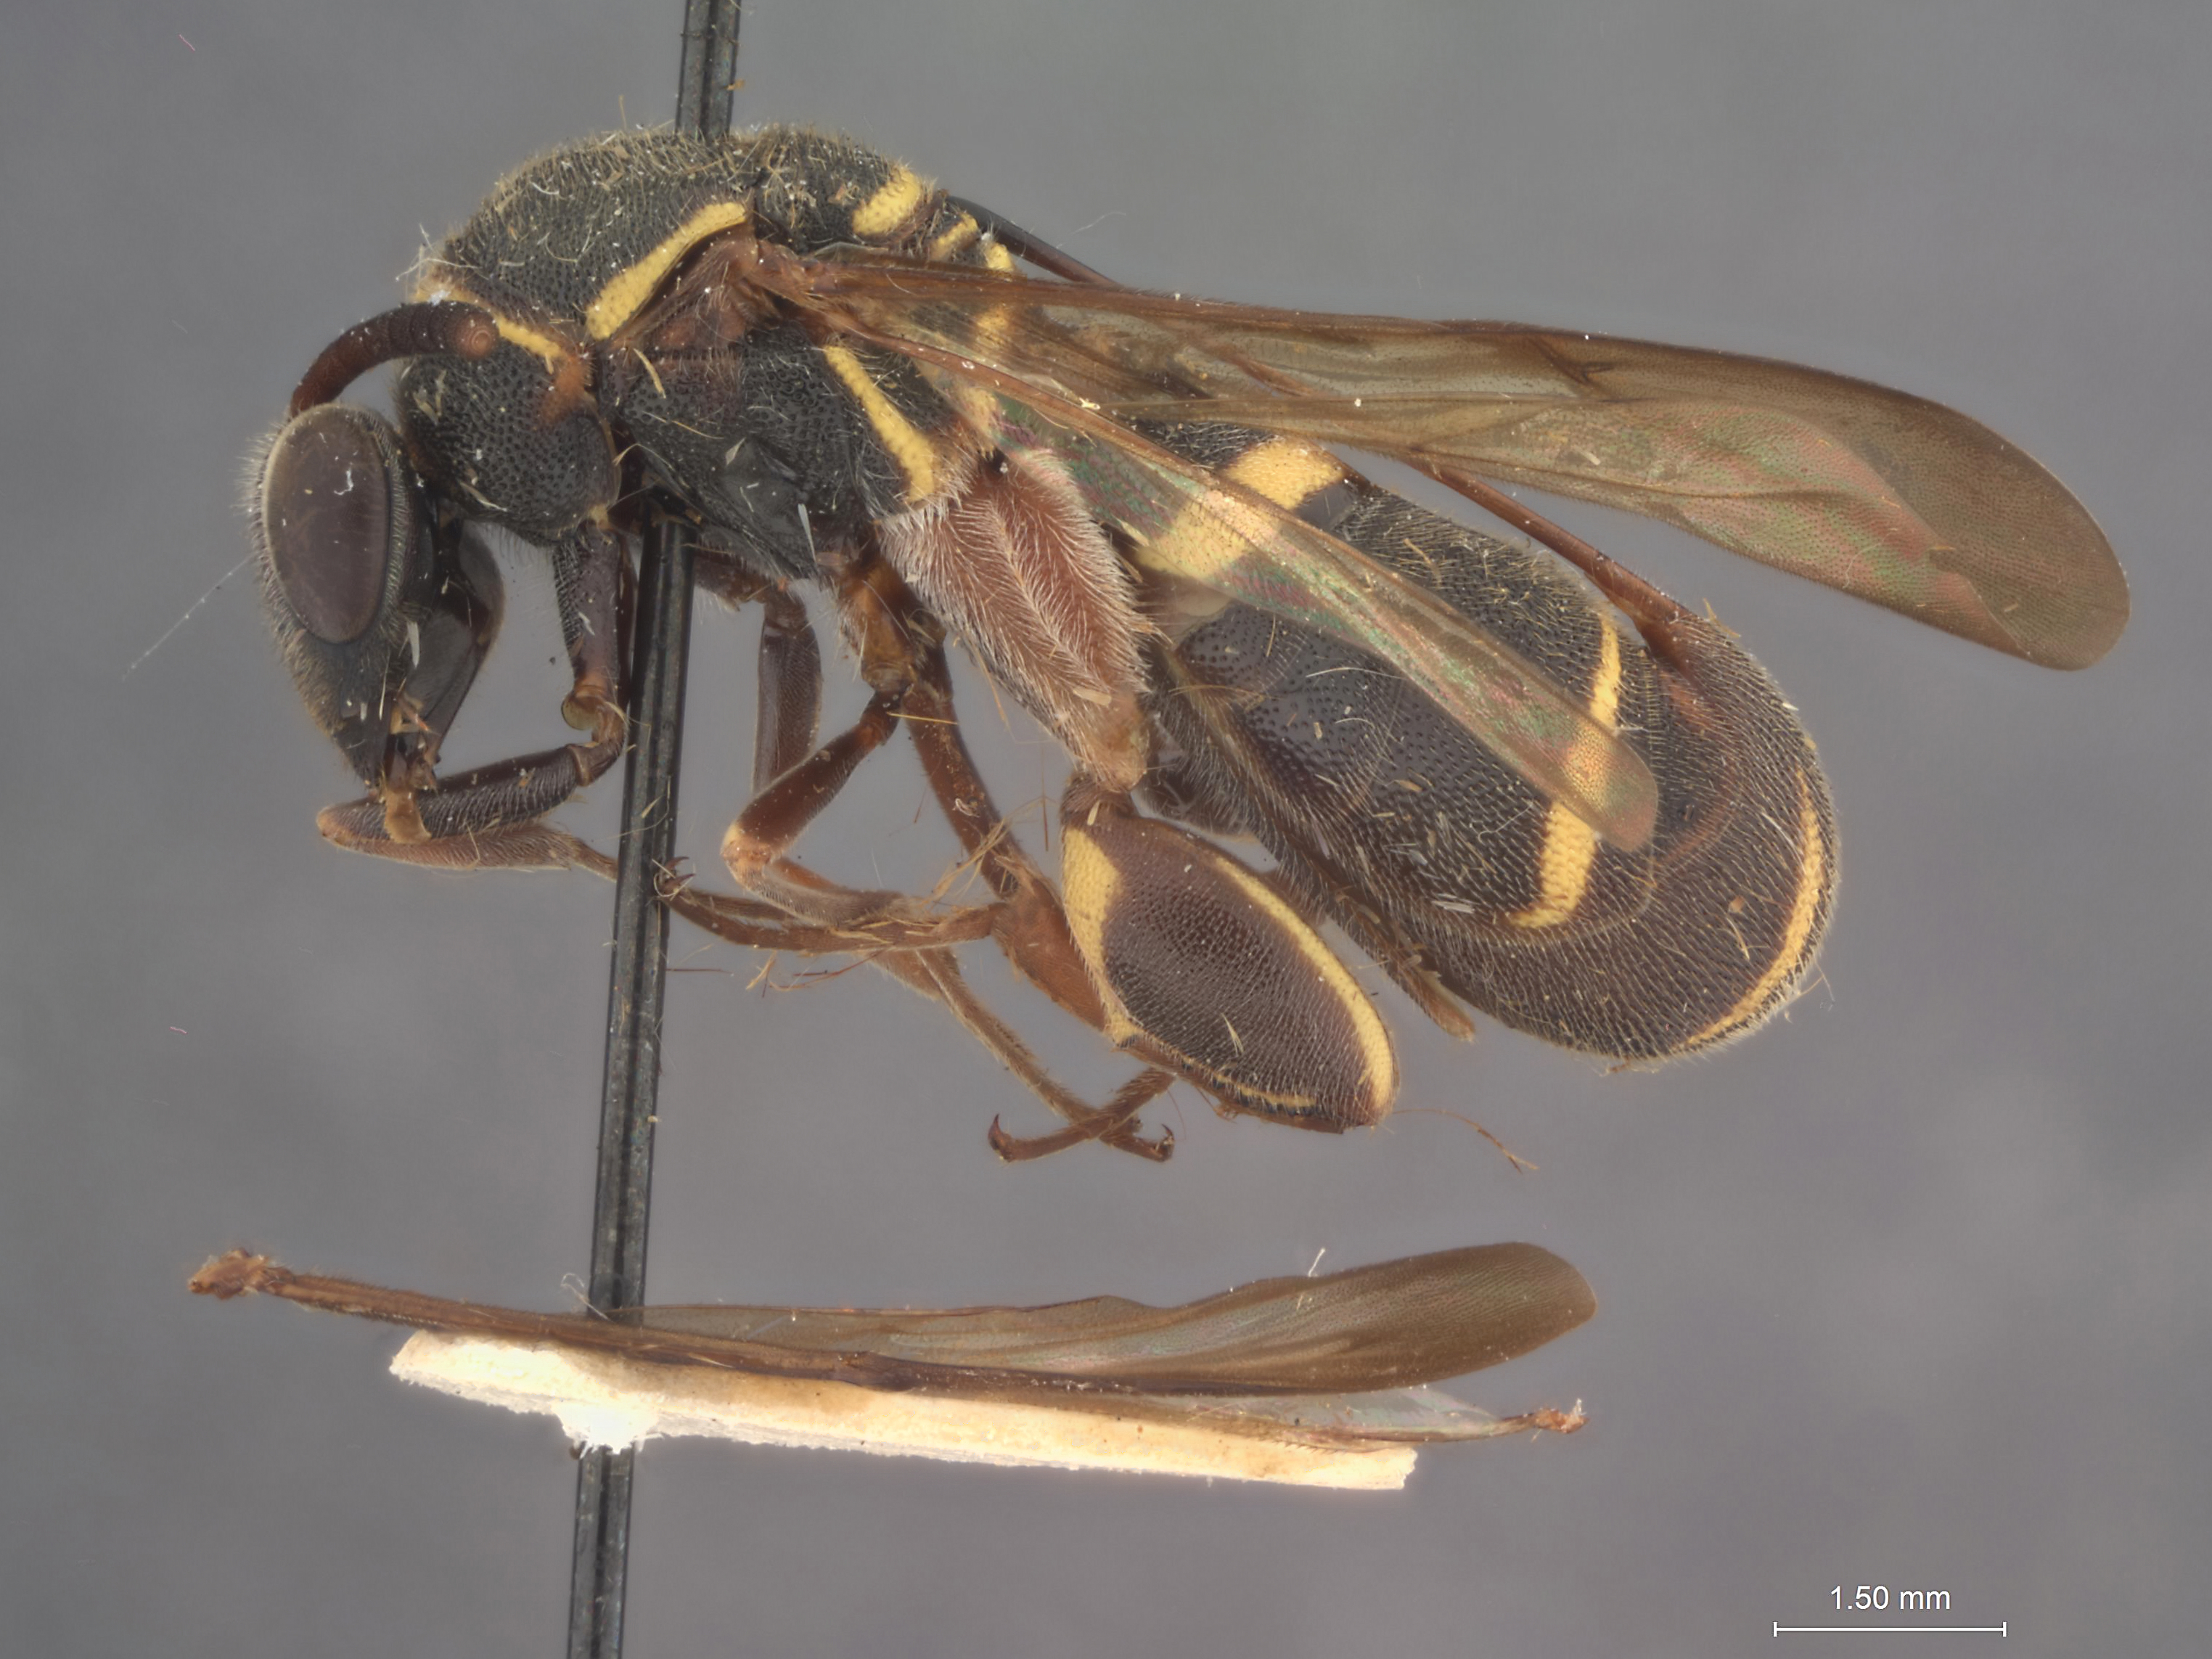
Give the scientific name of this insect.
Leucospis decorata
